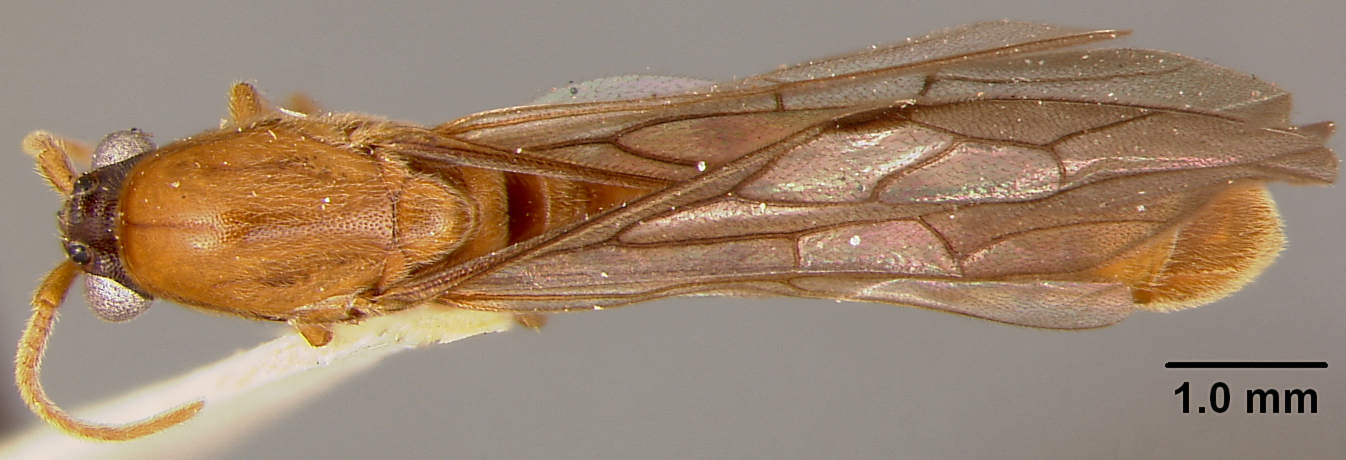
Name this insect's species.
Neivamyrmex pullus
